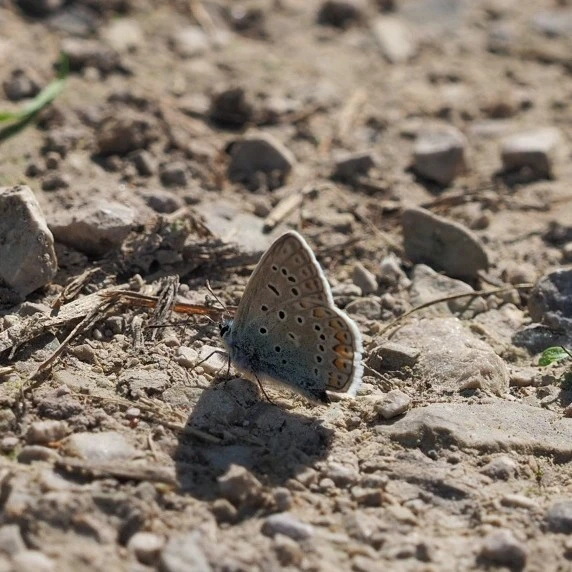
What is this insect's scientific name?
Polyommatus icarus
